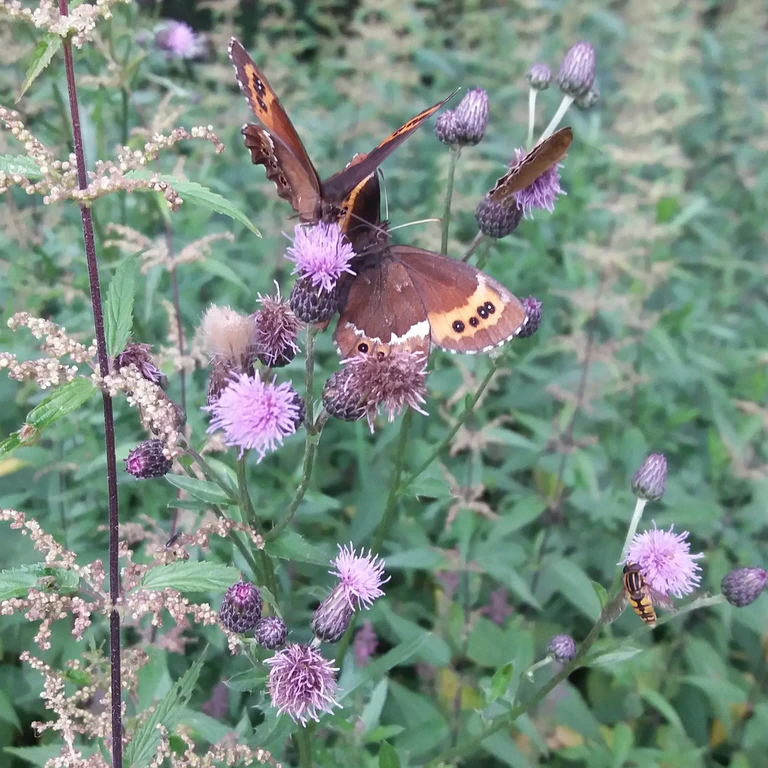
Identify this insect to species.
Erebia ligea
